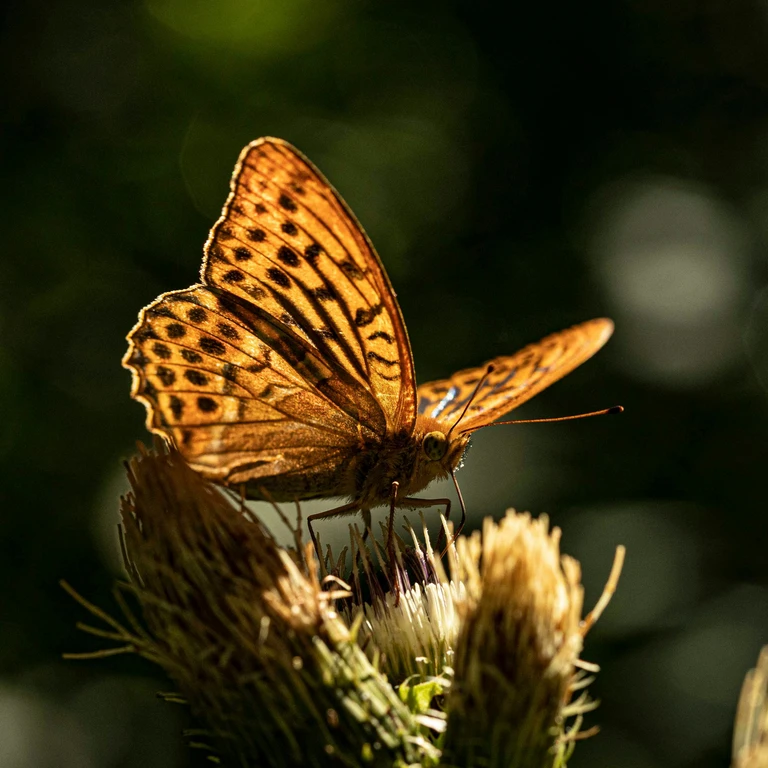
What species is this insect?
Argynnis paphia
